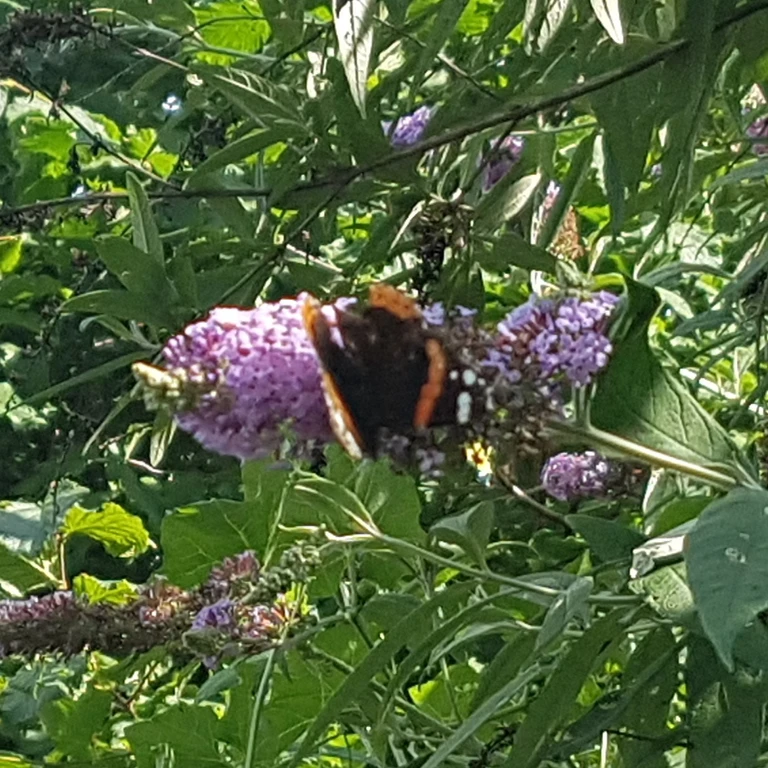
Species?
Vanessa atalanta
